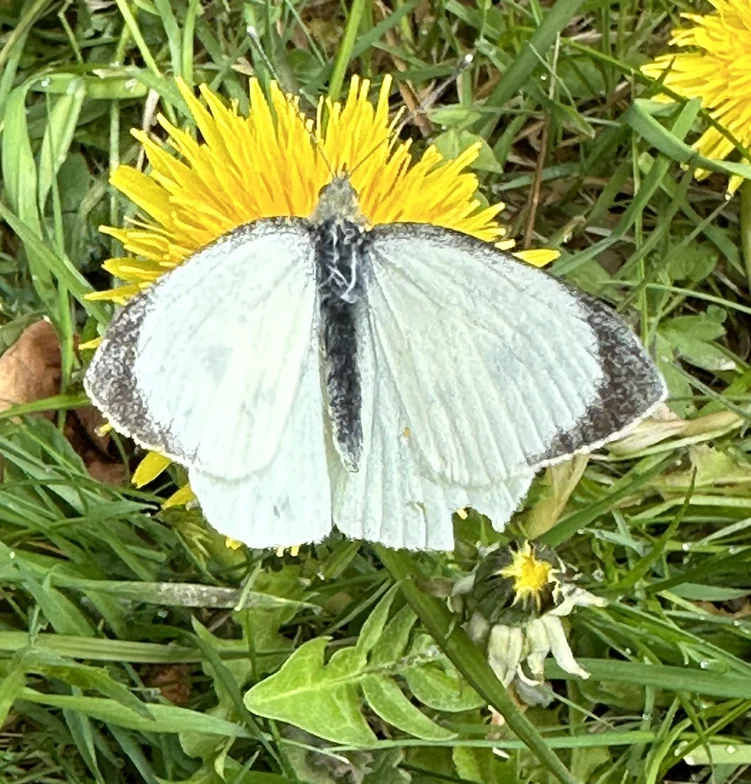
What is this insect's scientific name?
Pieris brassicae
